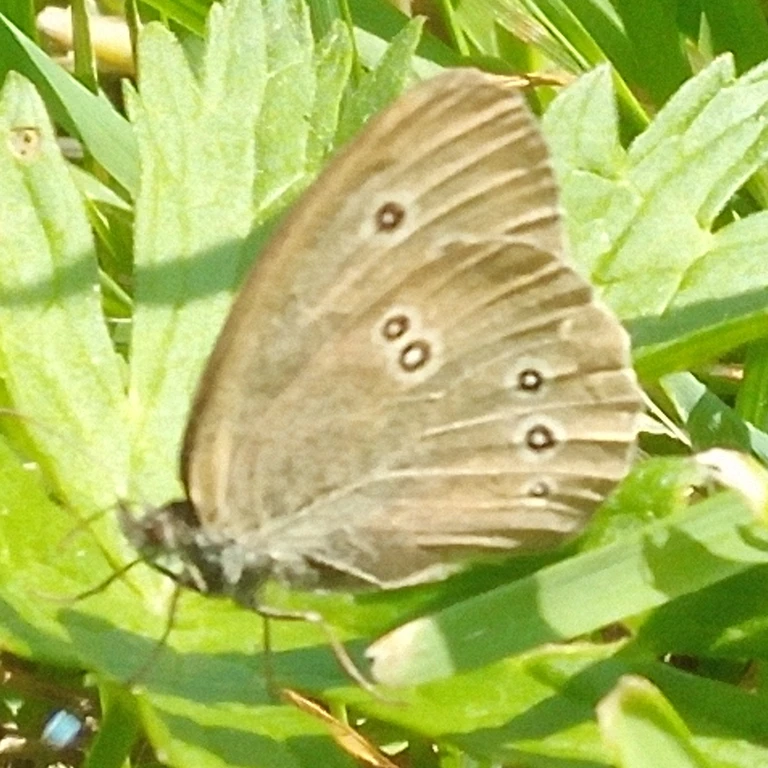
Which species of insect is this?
Aphantopus hyperantus
